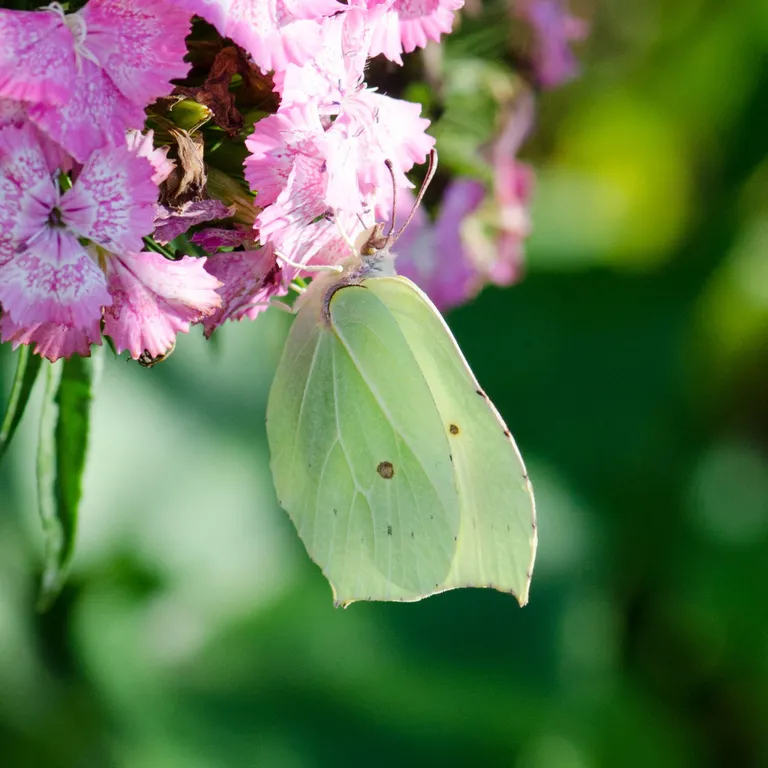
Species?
Gonepteryx rhamni
